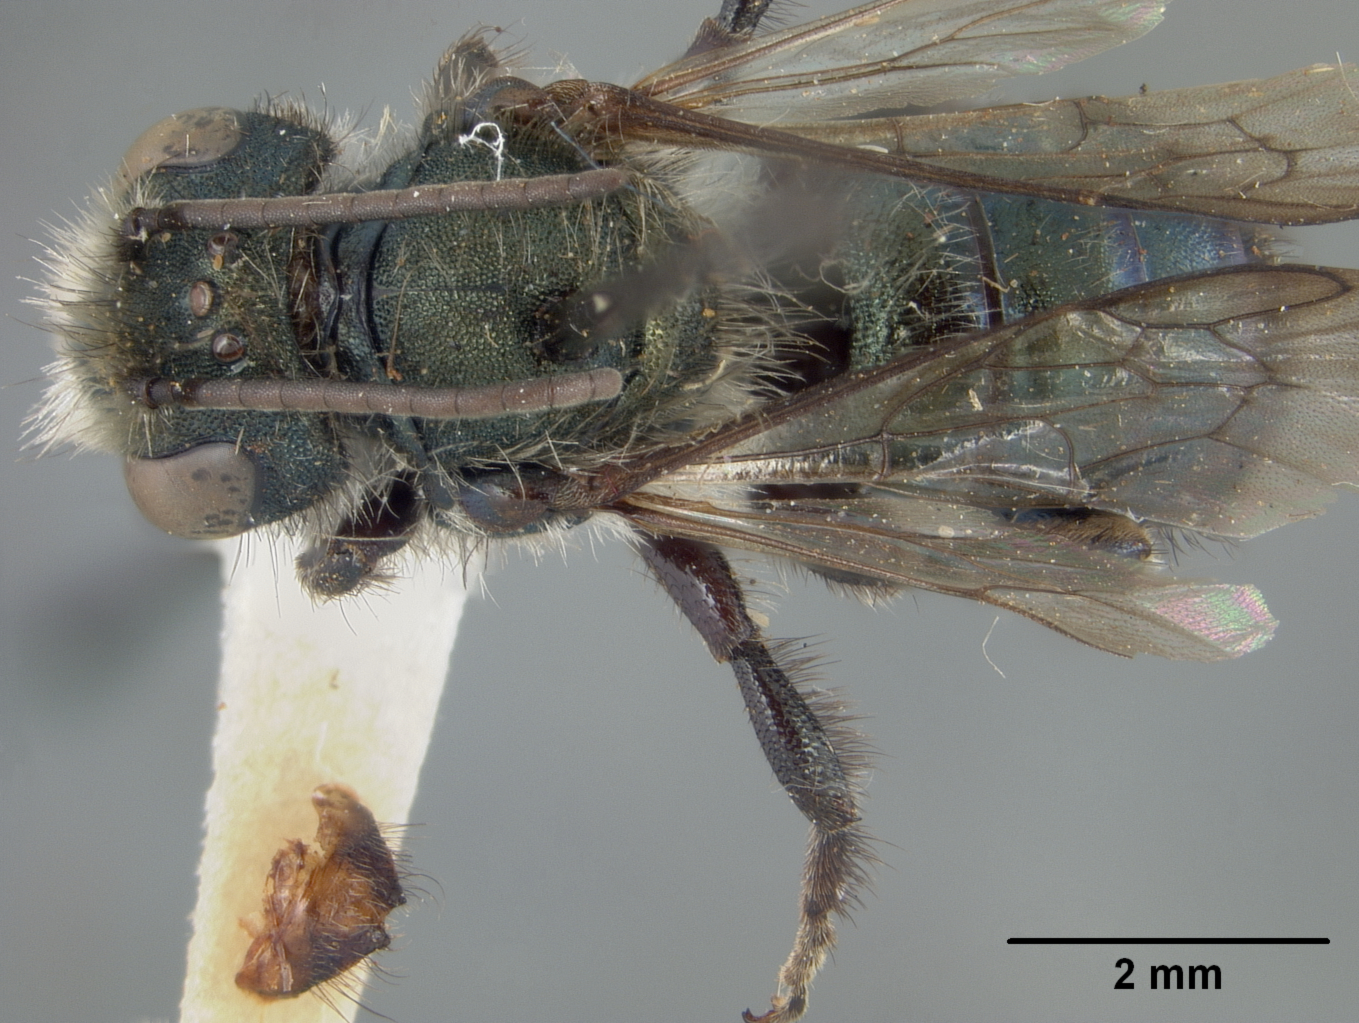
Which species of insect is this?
Osmia hemera
